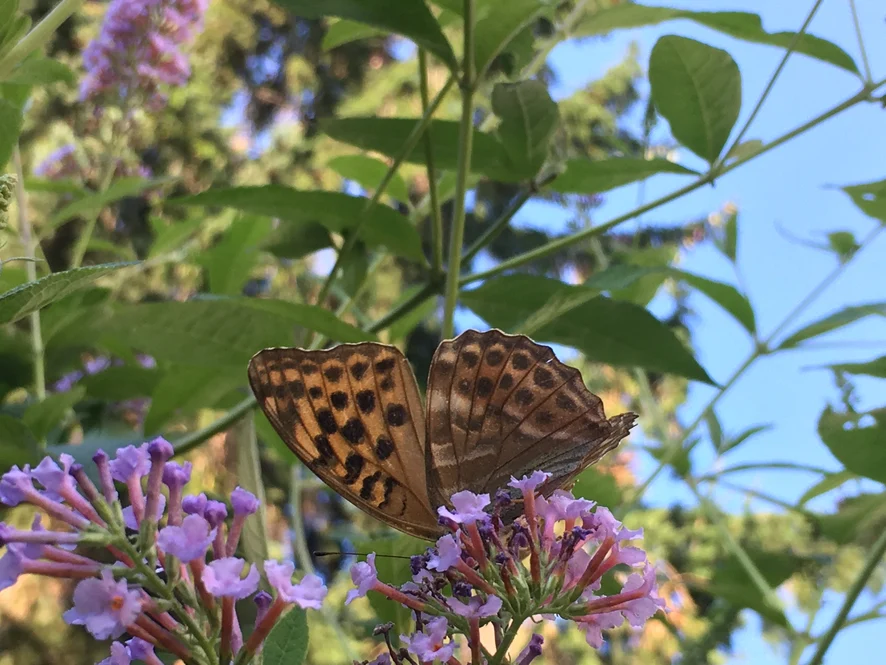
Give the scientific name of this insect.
Argynnis paphia
